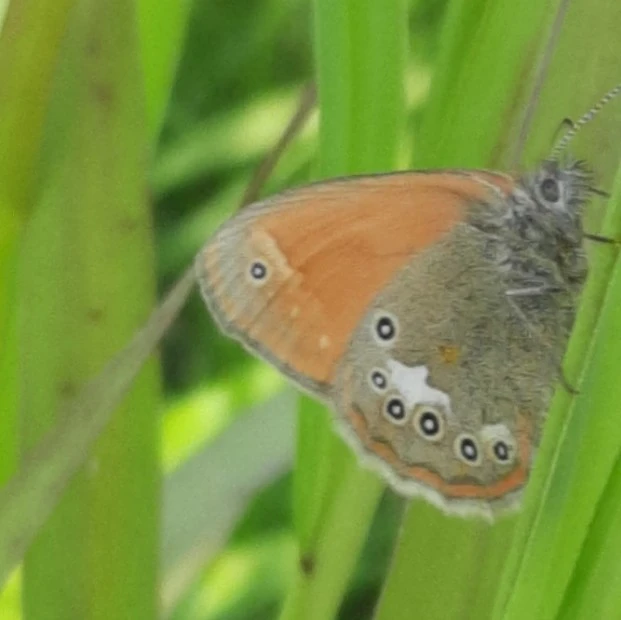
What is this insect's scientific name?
Coenonympha glycerion (also Coenonympha iphis)
